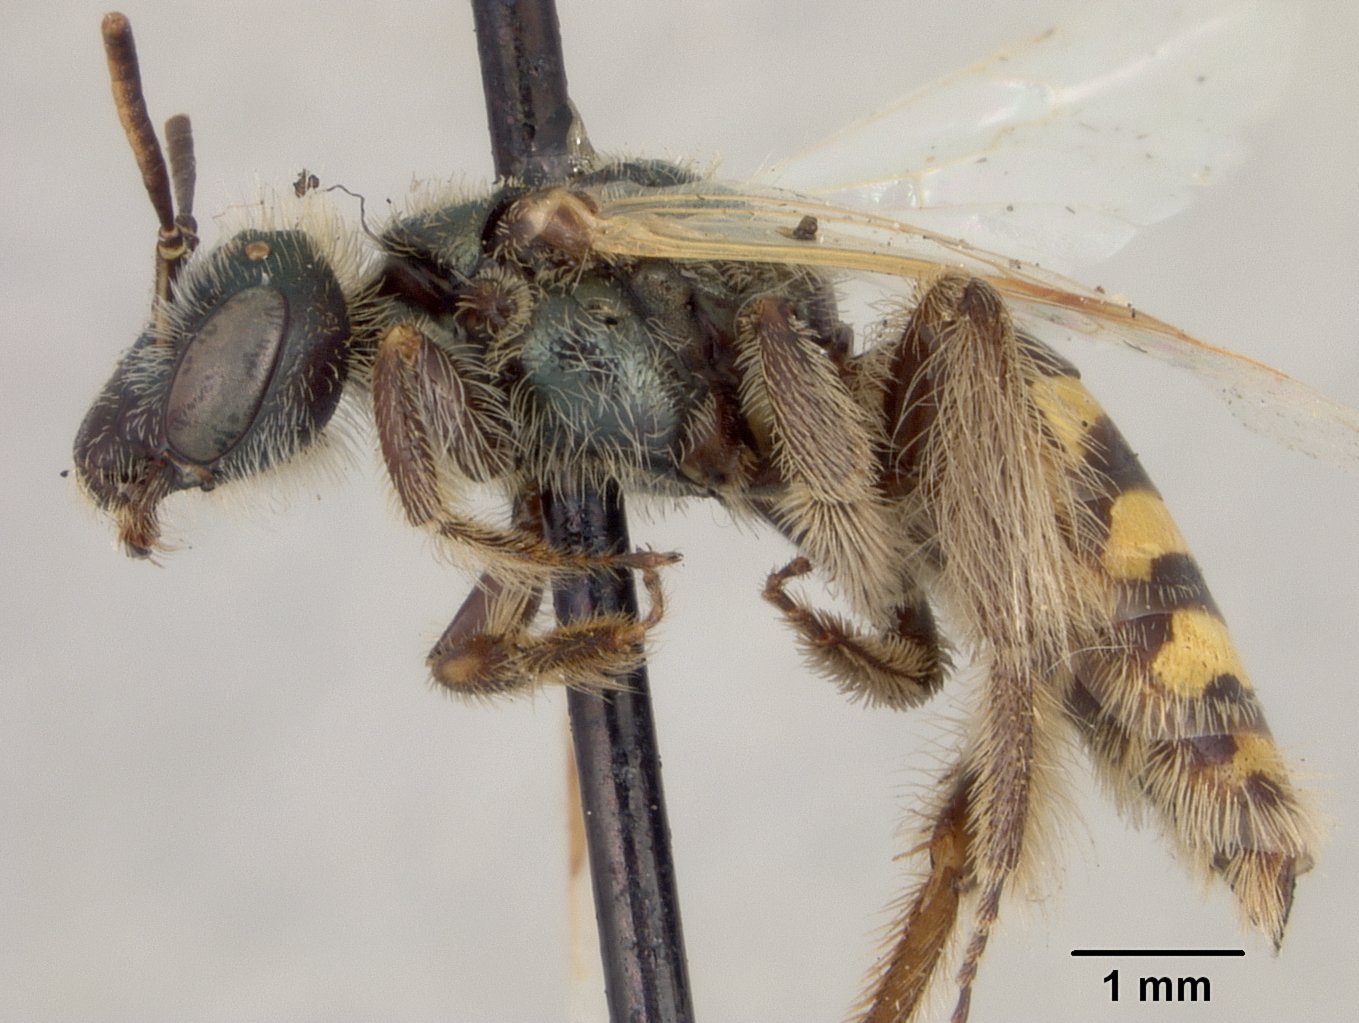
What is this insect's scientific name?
Perdita canadensis
